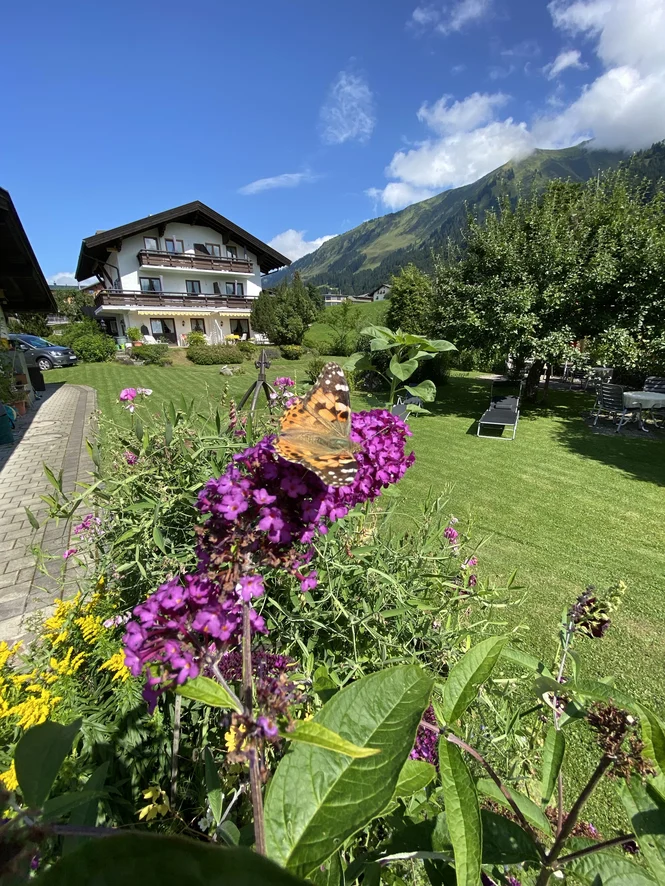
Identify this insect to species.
Vanessa cardui
